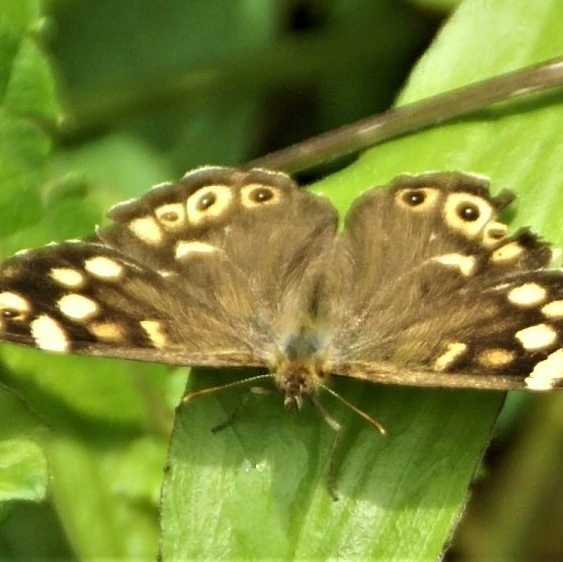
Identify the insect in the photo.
Pararge aegeria
